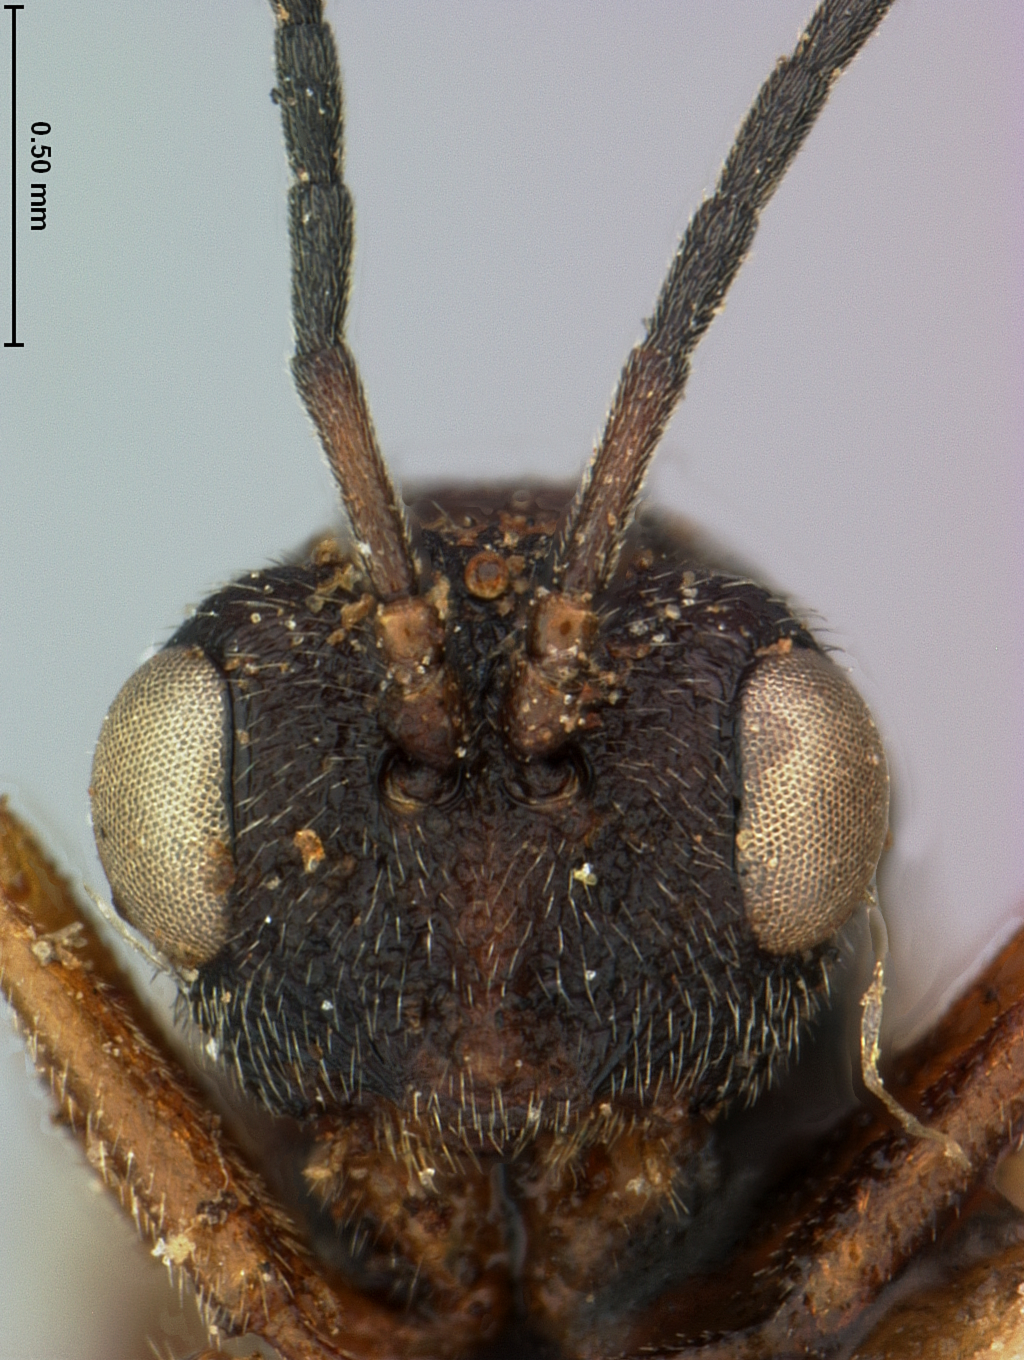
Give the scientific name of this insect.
Diplolepis terrigena
